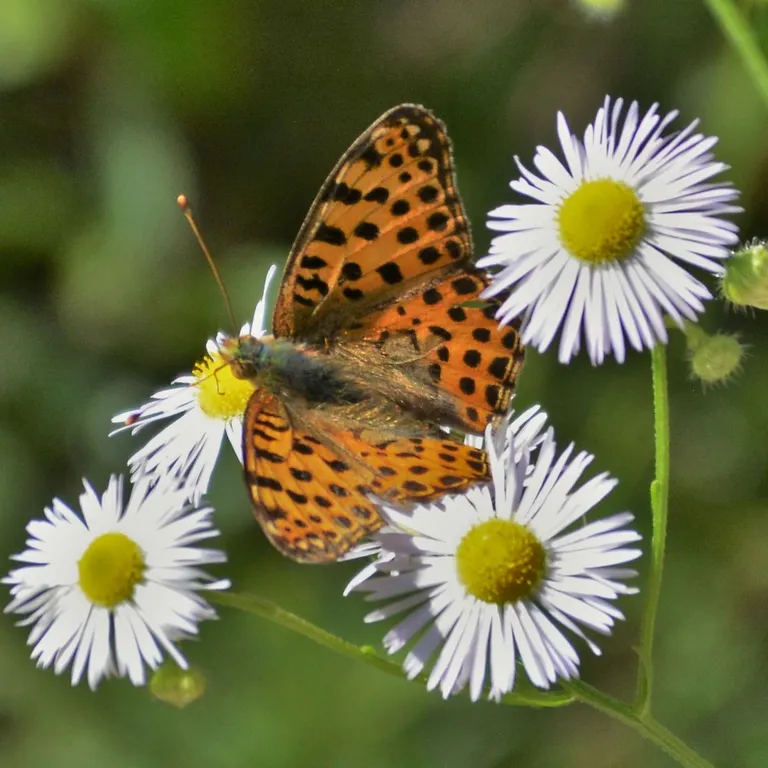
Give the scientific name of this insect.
Issoria lathonia
